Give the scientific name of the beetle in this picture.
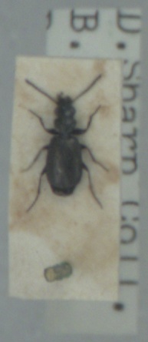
Syntomus foveatus
